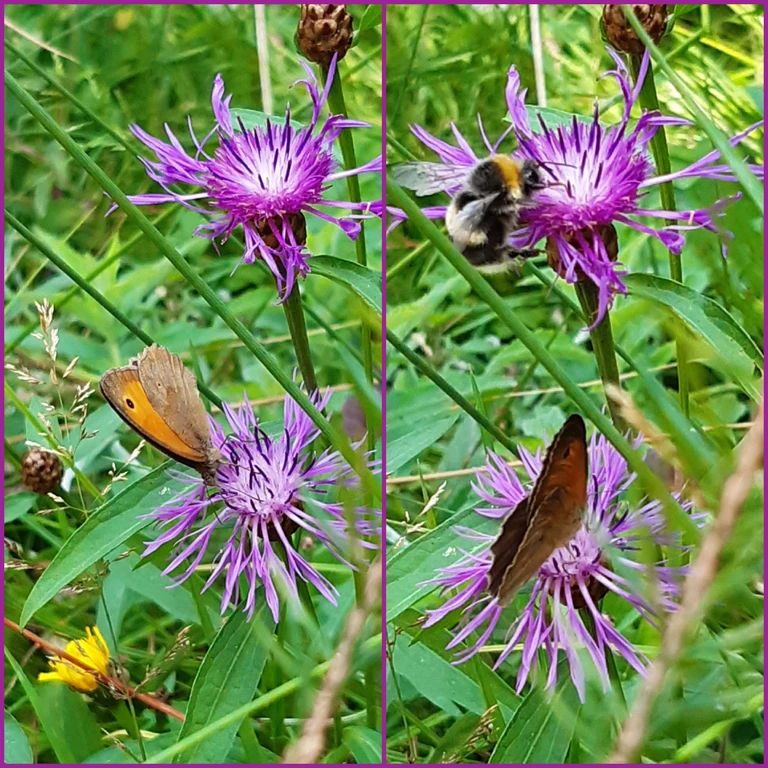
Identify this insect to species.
Maniola jurtina
